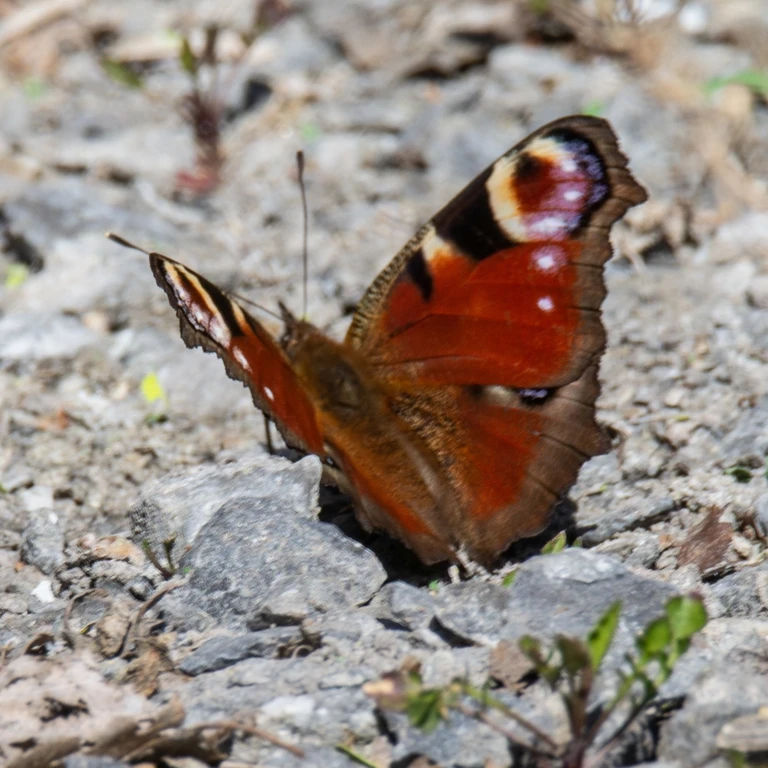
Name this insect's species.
Aglais io
